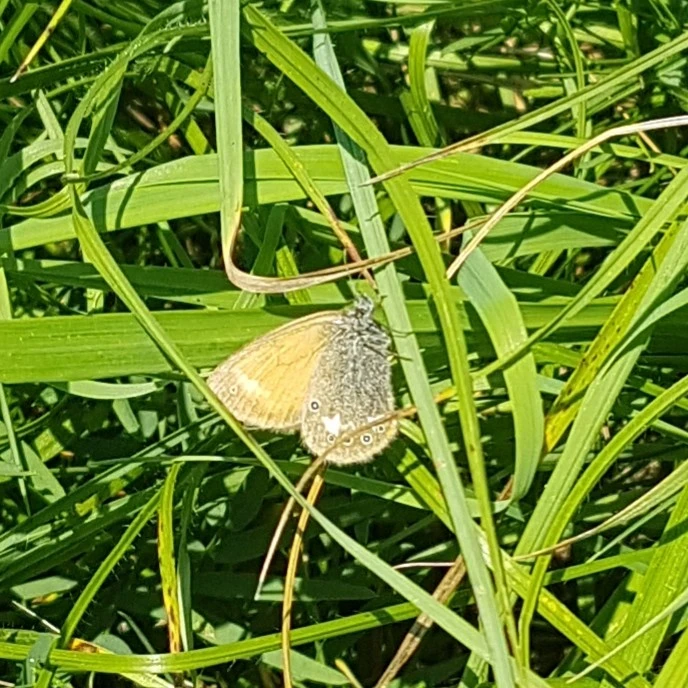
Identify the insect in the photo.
Coenonympha glycerion (also Coenonympha iphis)
